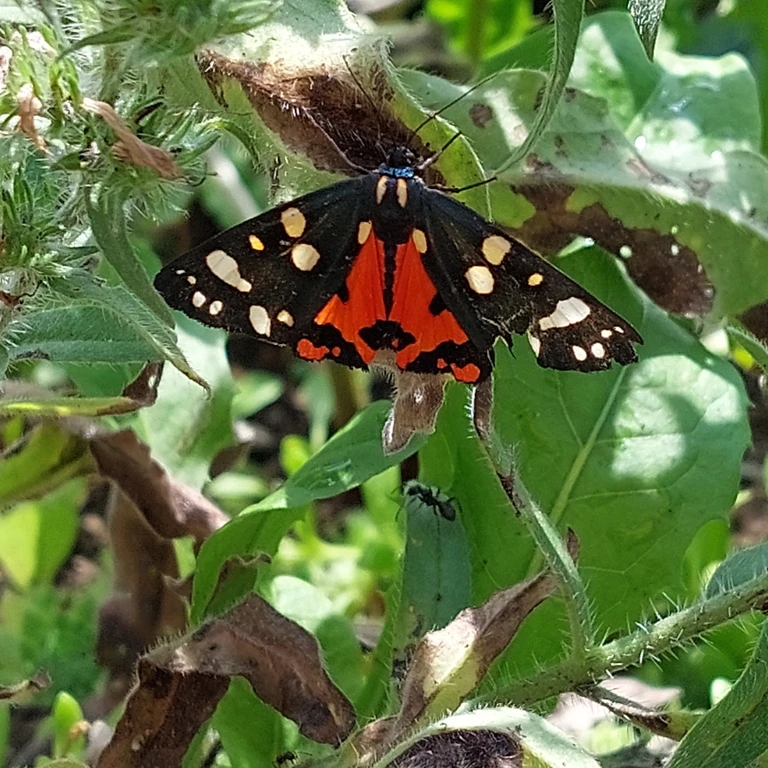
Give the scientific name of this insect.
Callimorpha dominula
